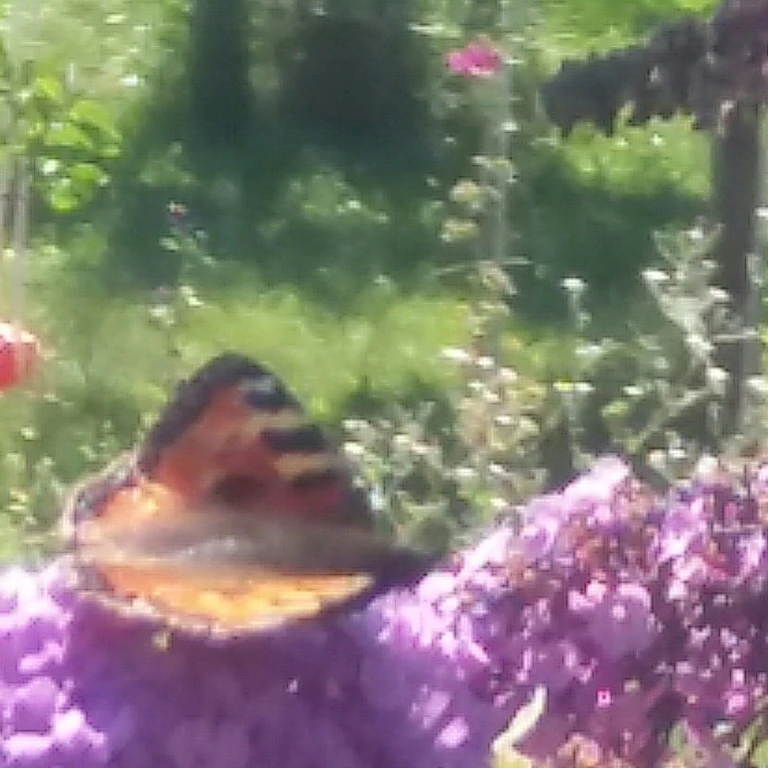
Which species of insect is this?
Aglais urticae
